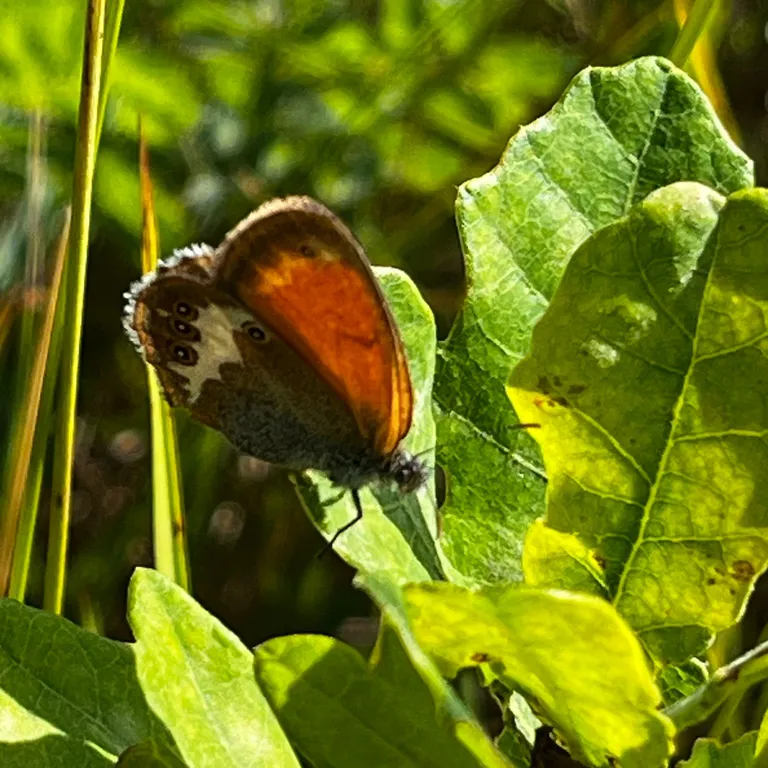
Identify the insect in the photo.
Coenonympha arcania
